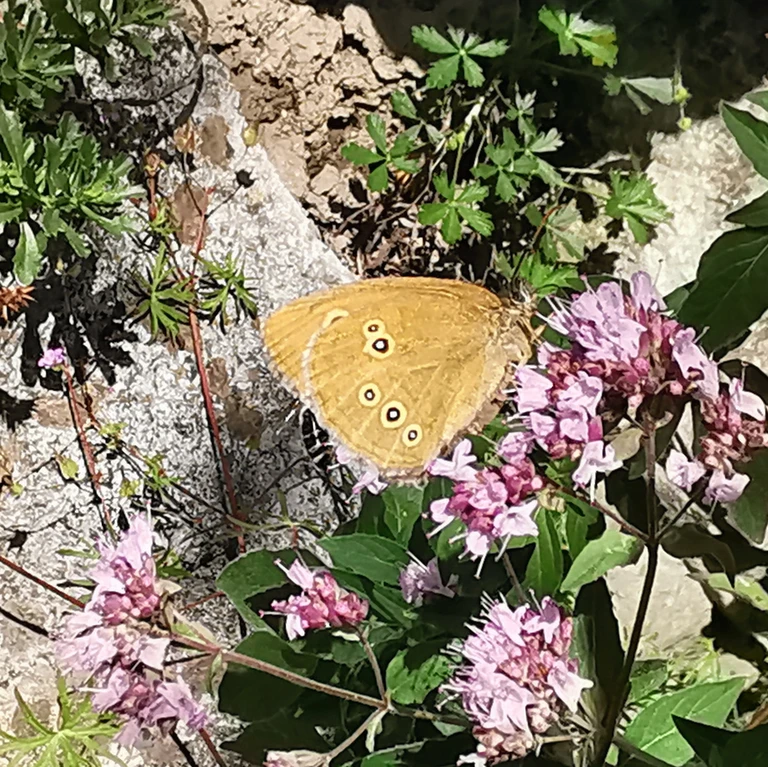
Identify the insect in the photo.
Aphantopus hyperantus
